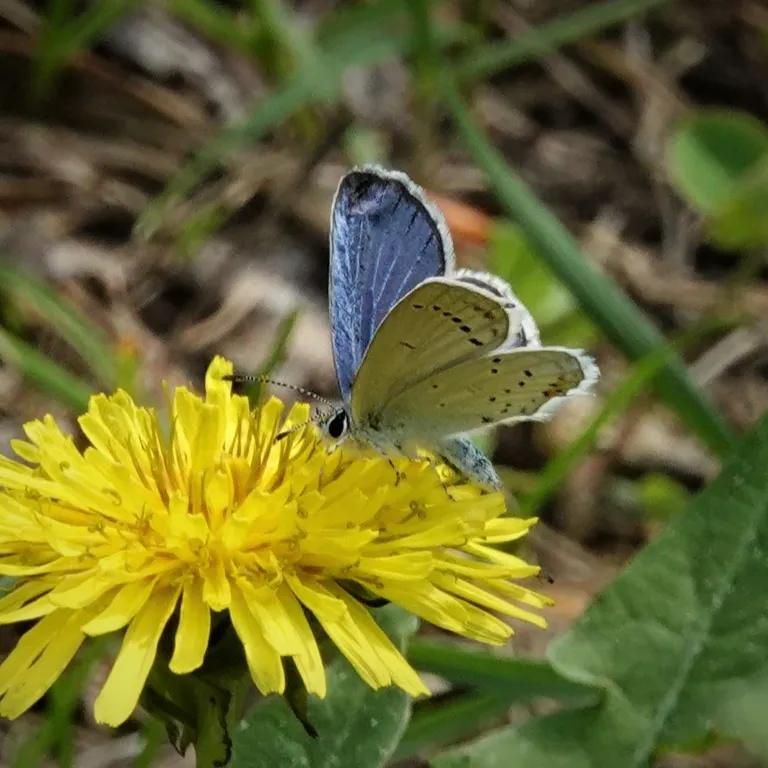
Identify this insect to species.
Cupido argiades (also Elkalyce argiades)
